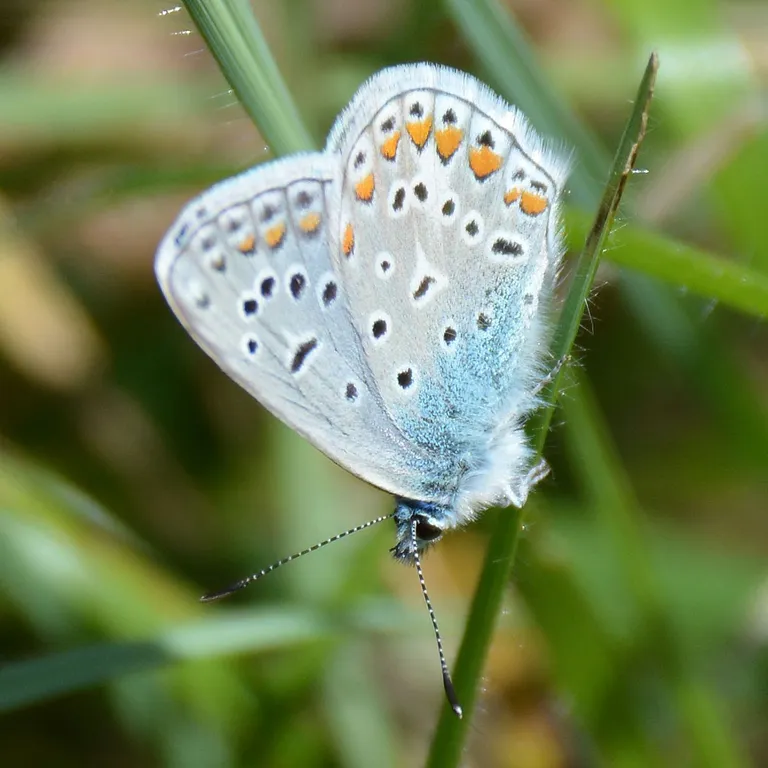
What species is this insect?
Polyommatus icarus
